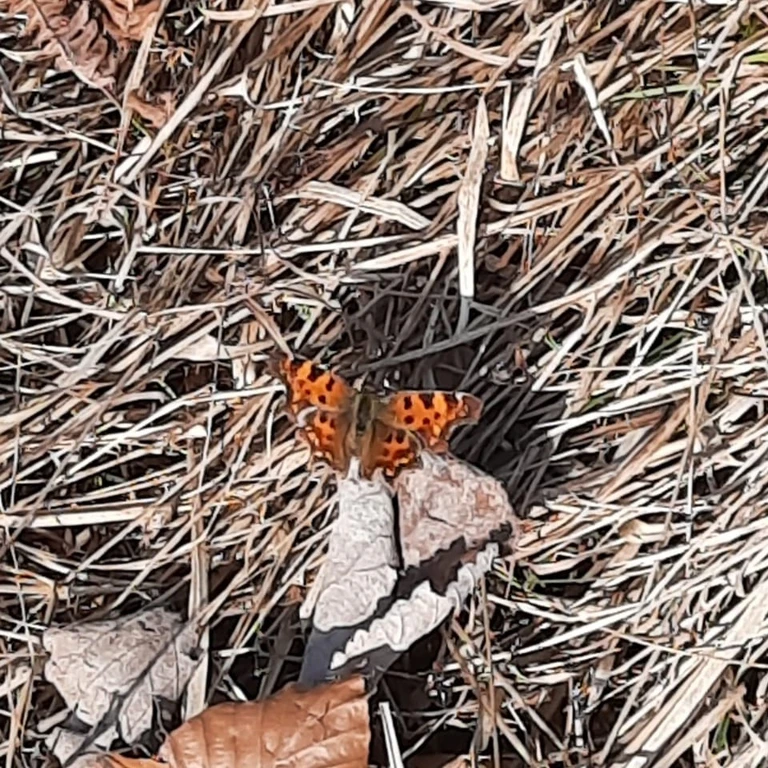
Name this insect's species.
Polygonia c-album
